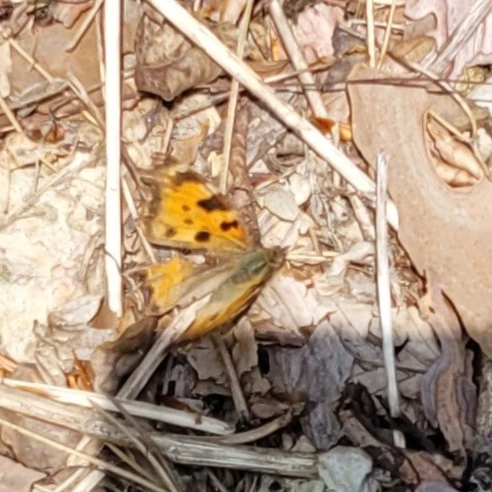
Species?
Nymphalis polychloros
